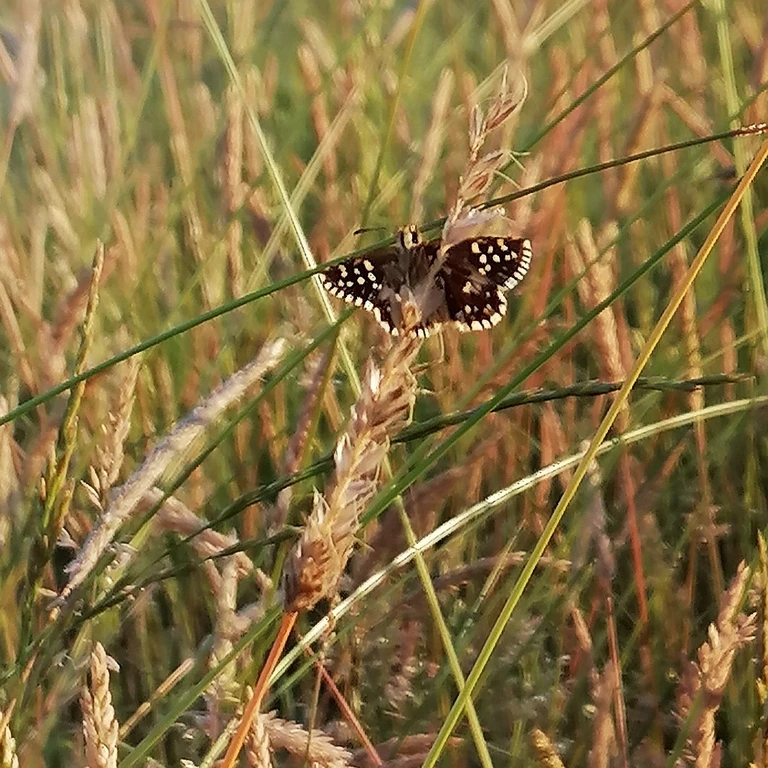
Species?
Pyrgus malvae
